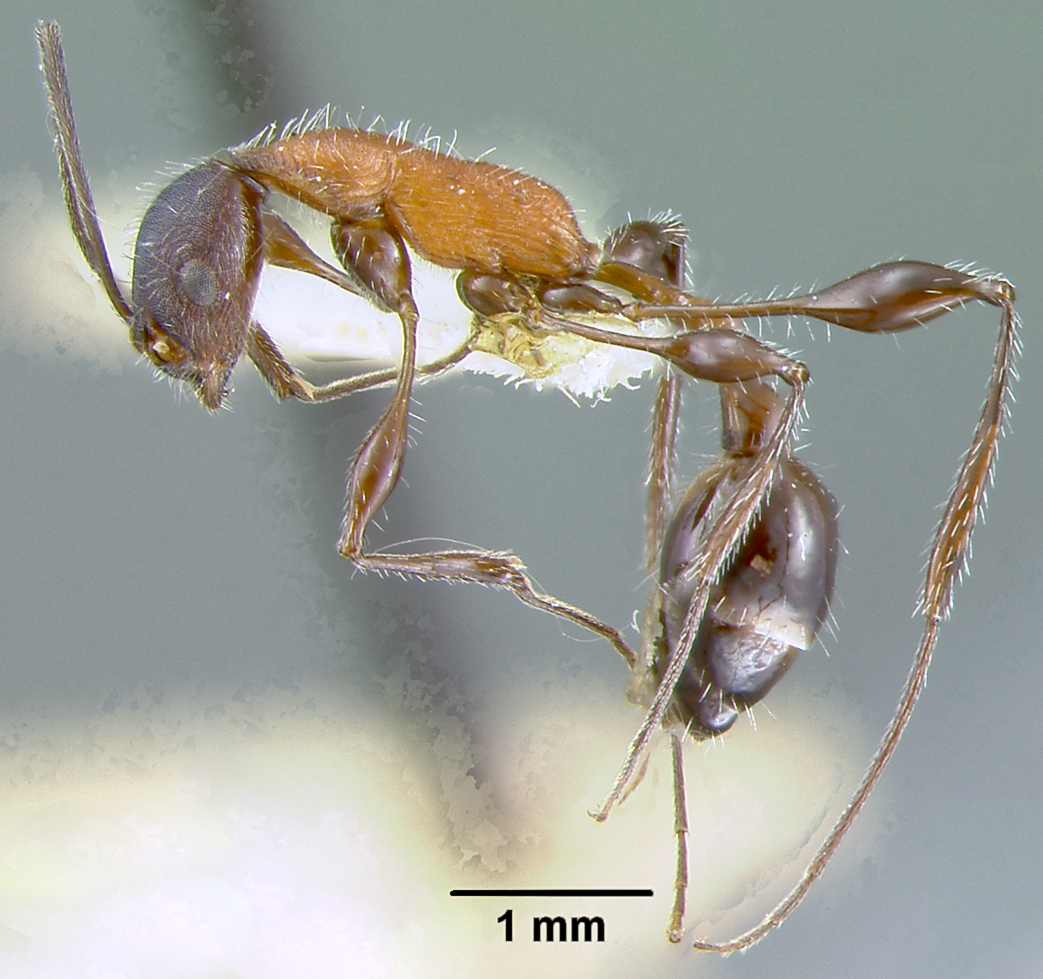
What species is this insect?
Croesomyrmex bermudezi
